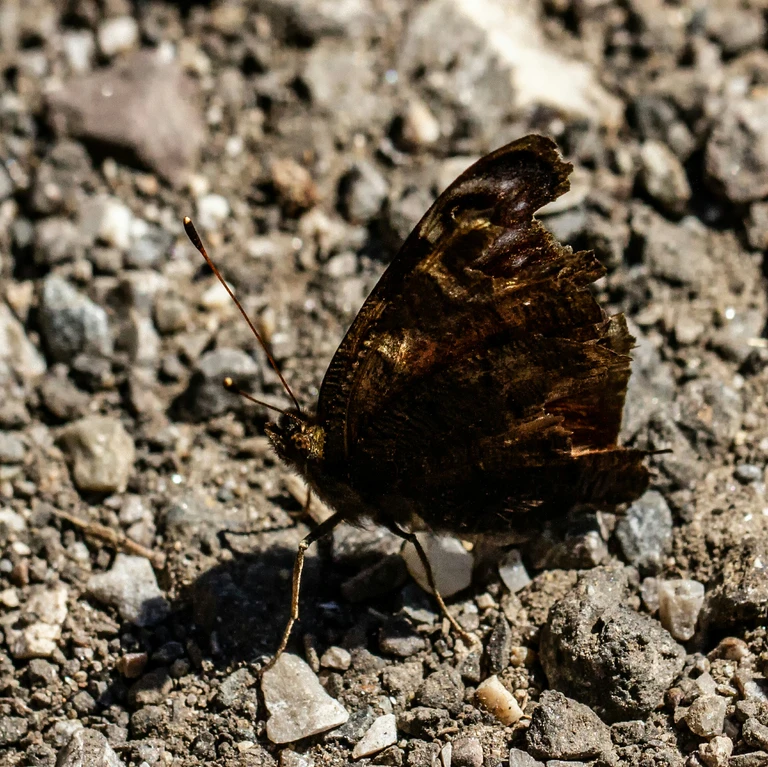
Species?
Aglais io
